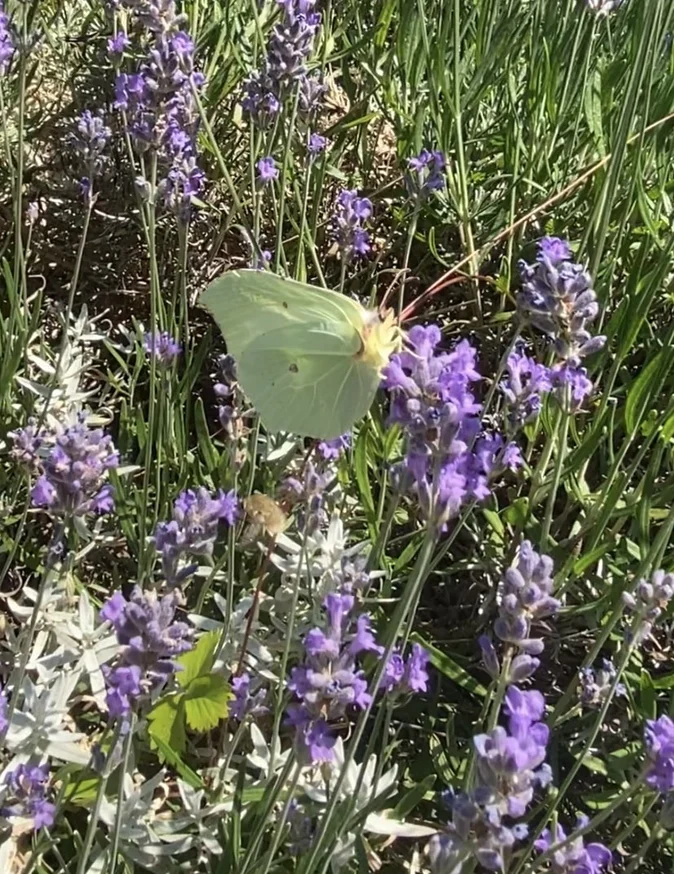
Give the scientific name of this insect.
Gonepteryx rhamni
